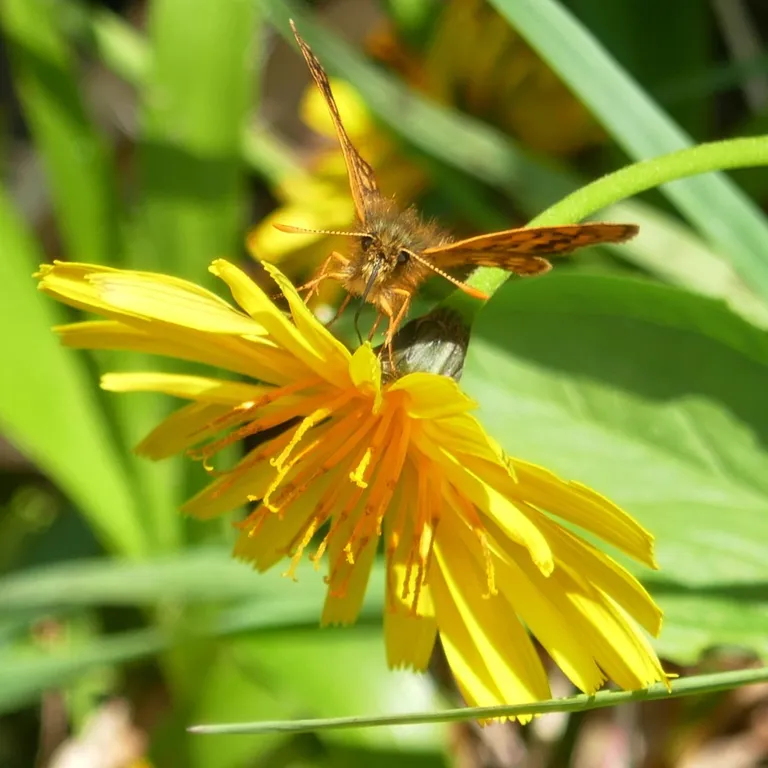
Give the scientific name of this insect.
Carterocephalus palaemon
